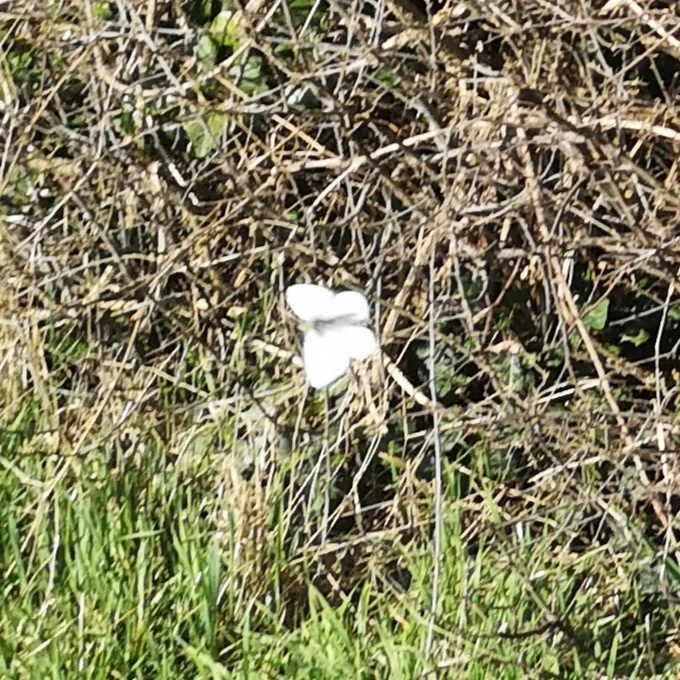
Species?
Pieris rapae
